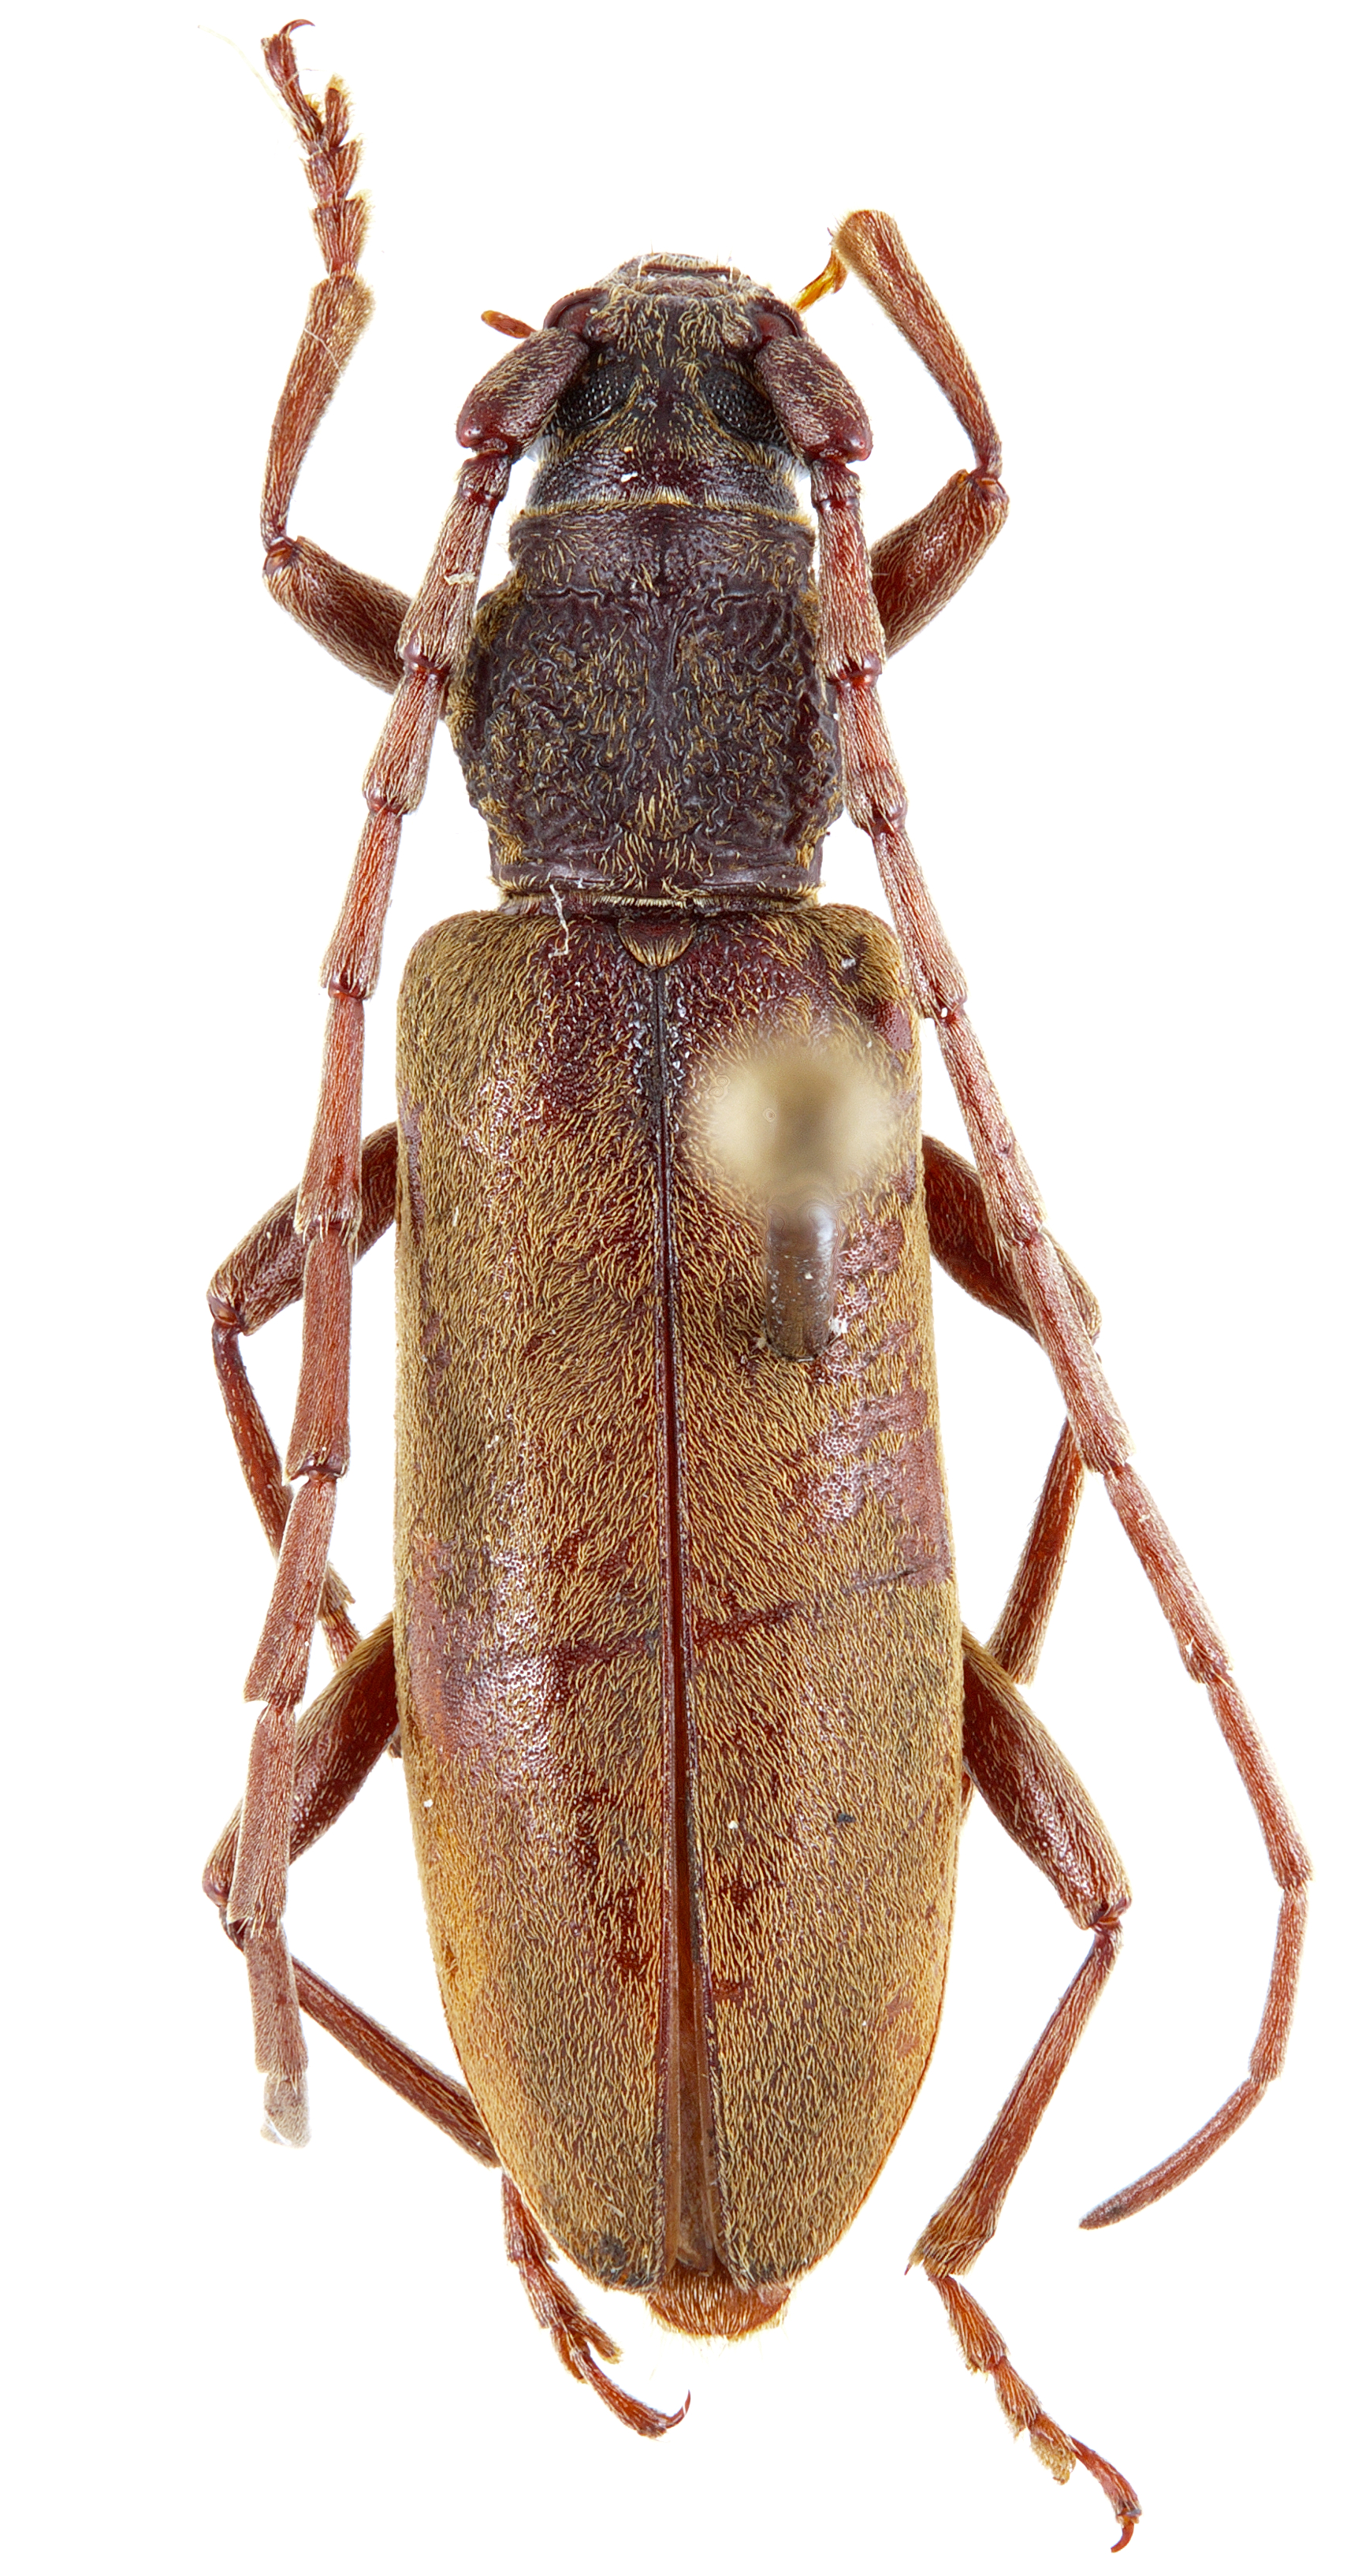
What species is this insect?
Margites fulvidus
